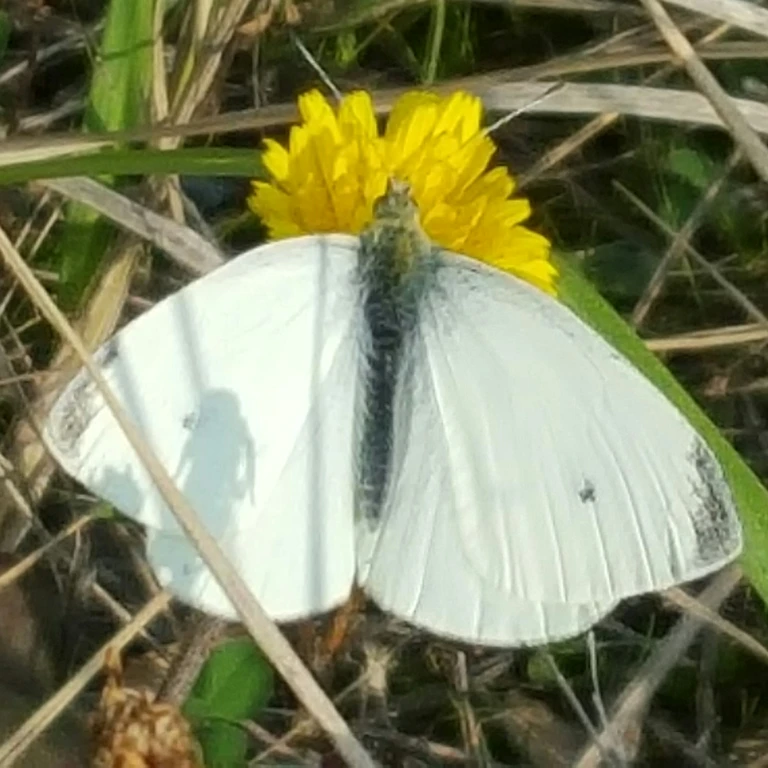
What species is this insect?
Pieris rapae
